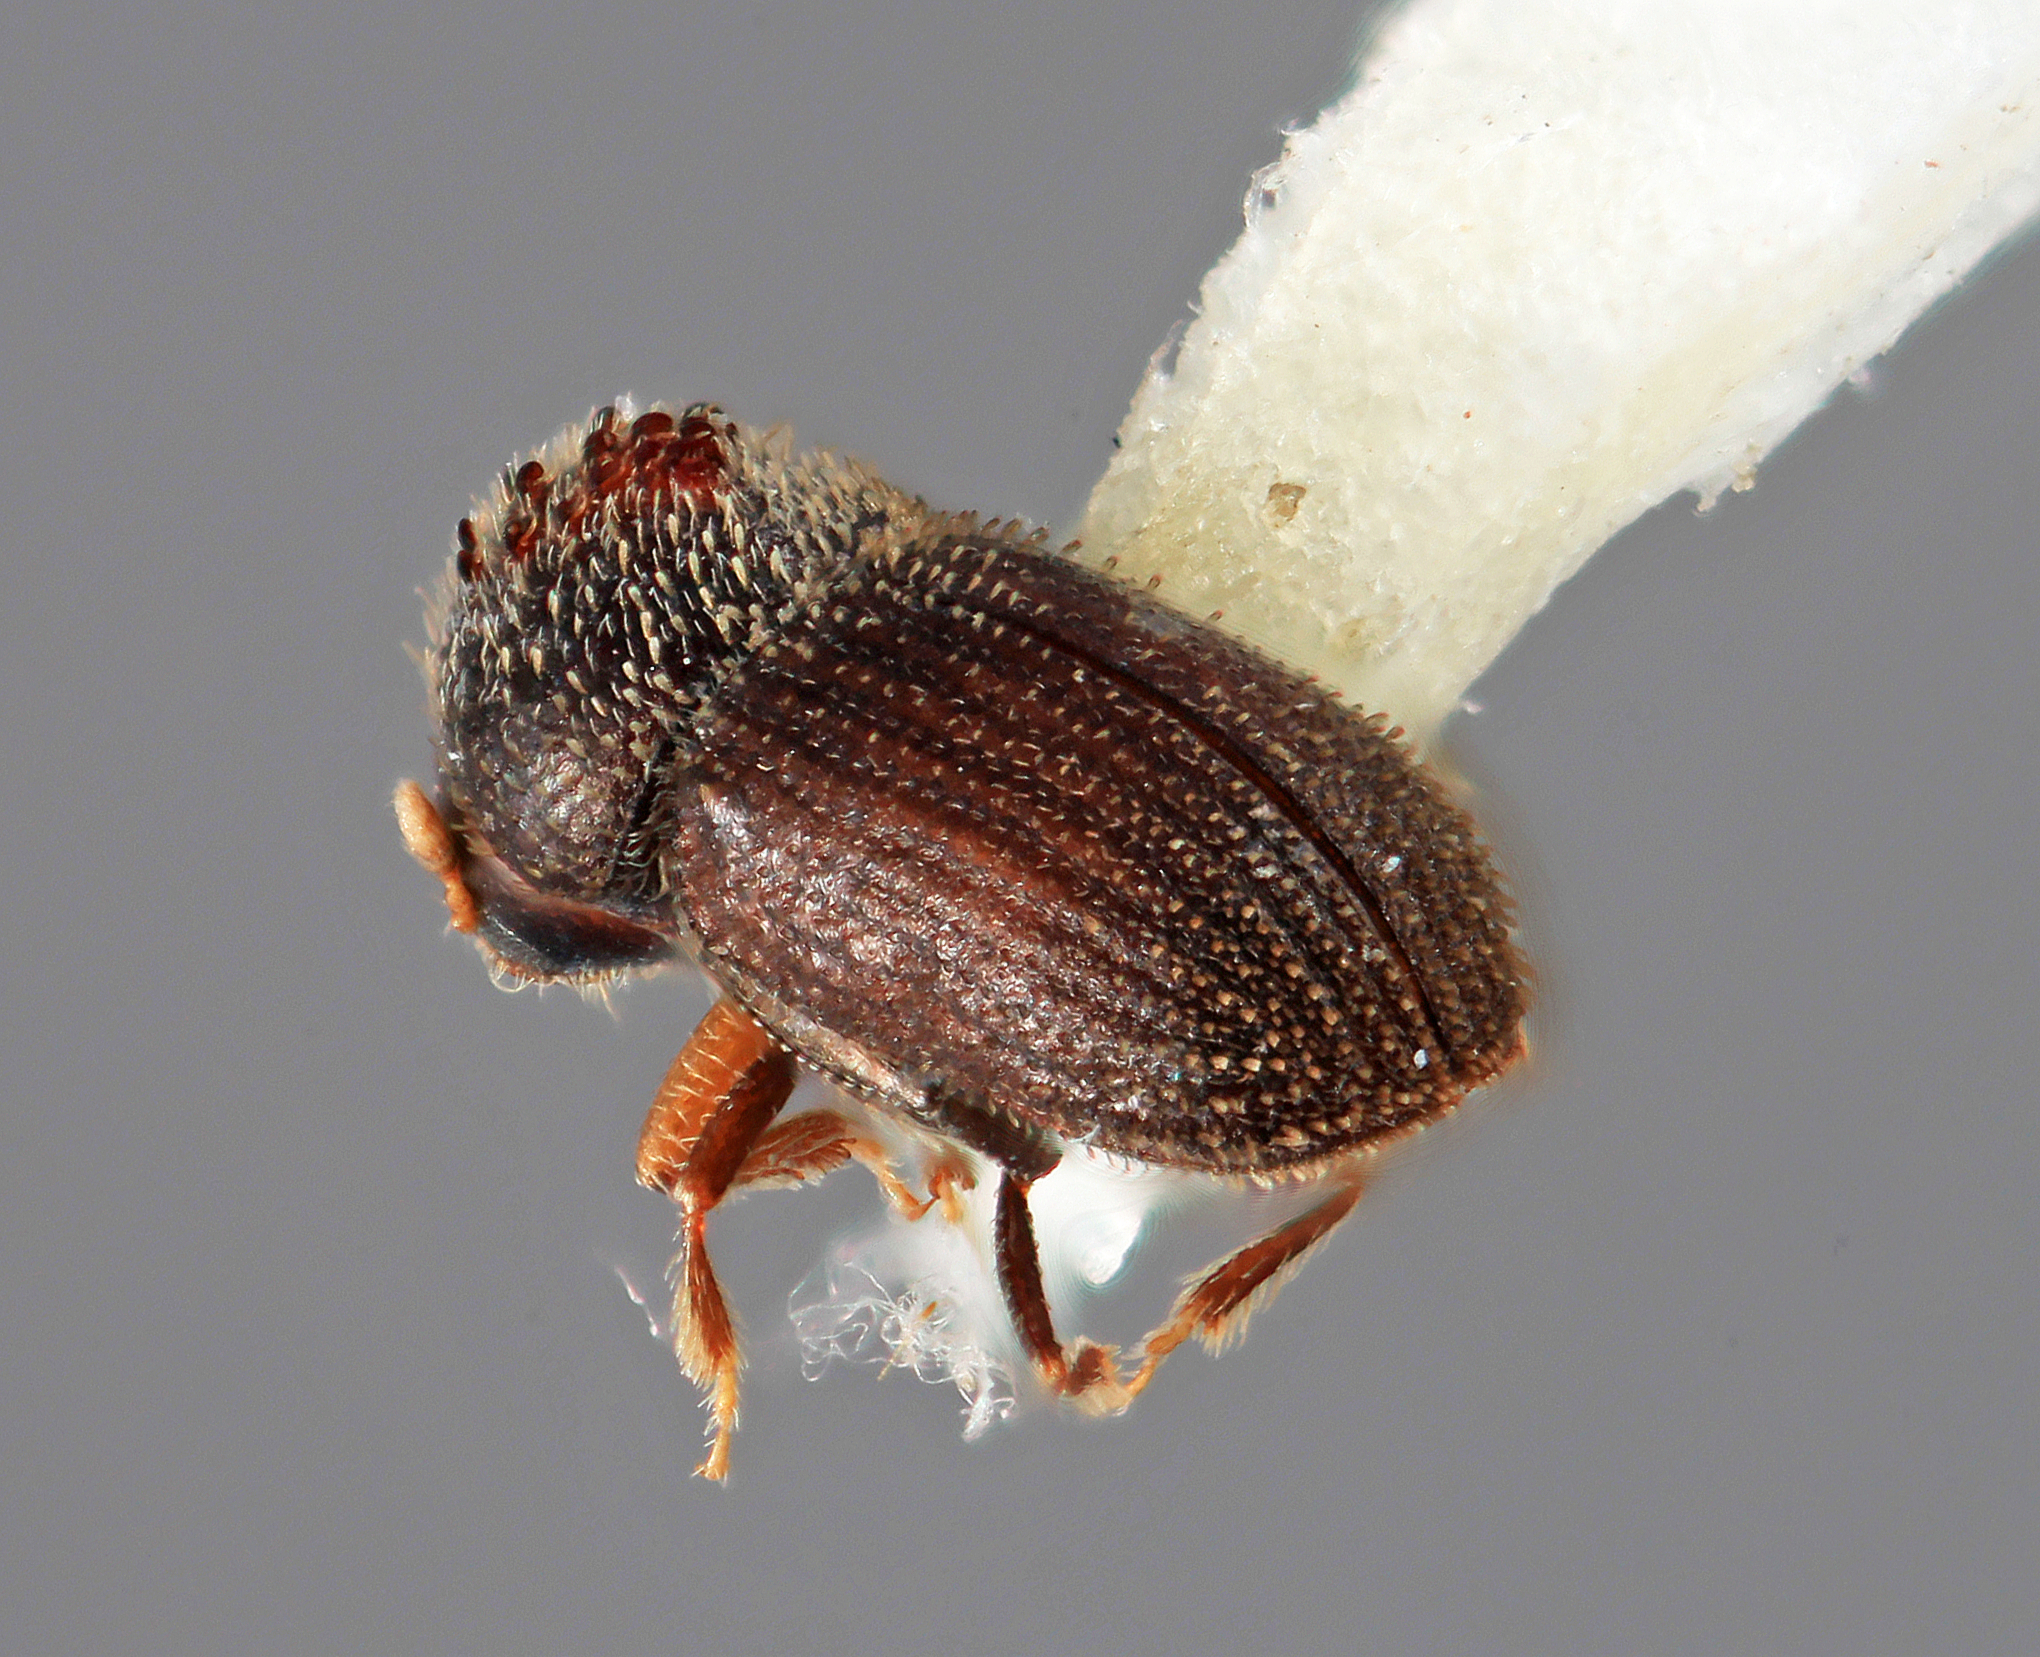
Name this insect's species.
Hypothenemus meridensis
